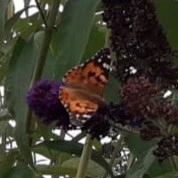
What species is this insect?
Vanessa cardui
